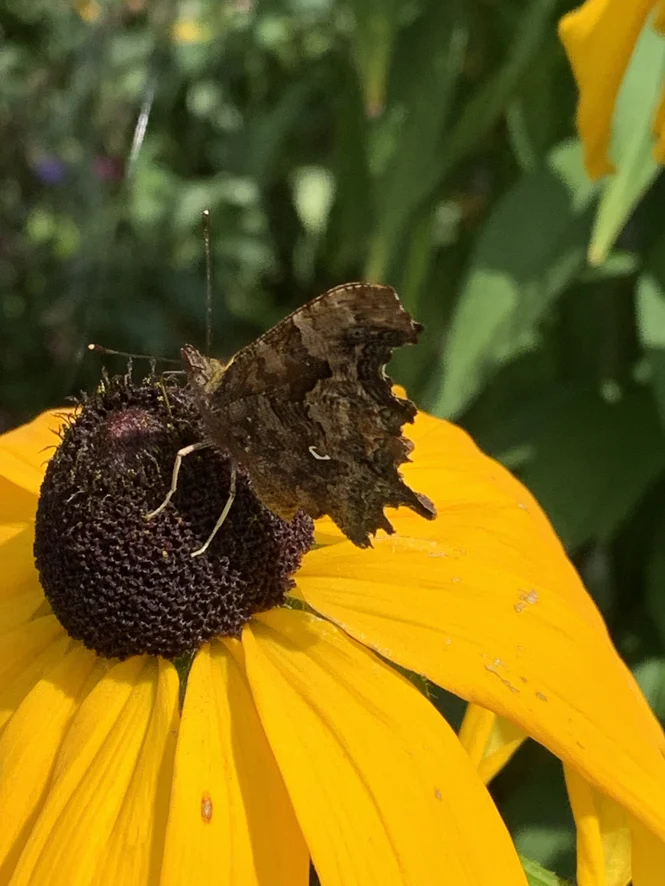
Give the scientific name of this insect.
Polygonia c-album
